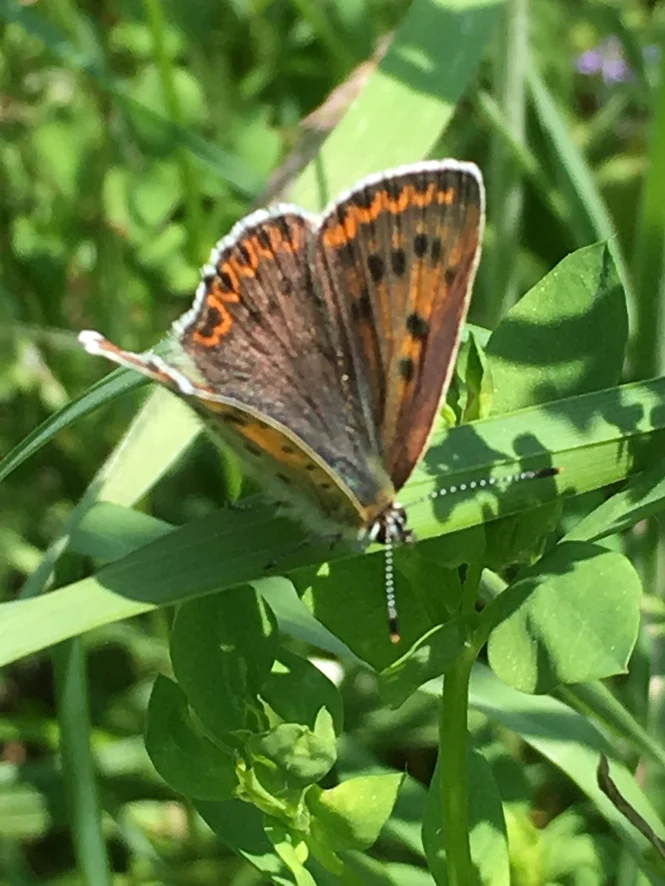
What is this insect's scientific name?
Lycaena tityrus (also Loweia tityrus)
